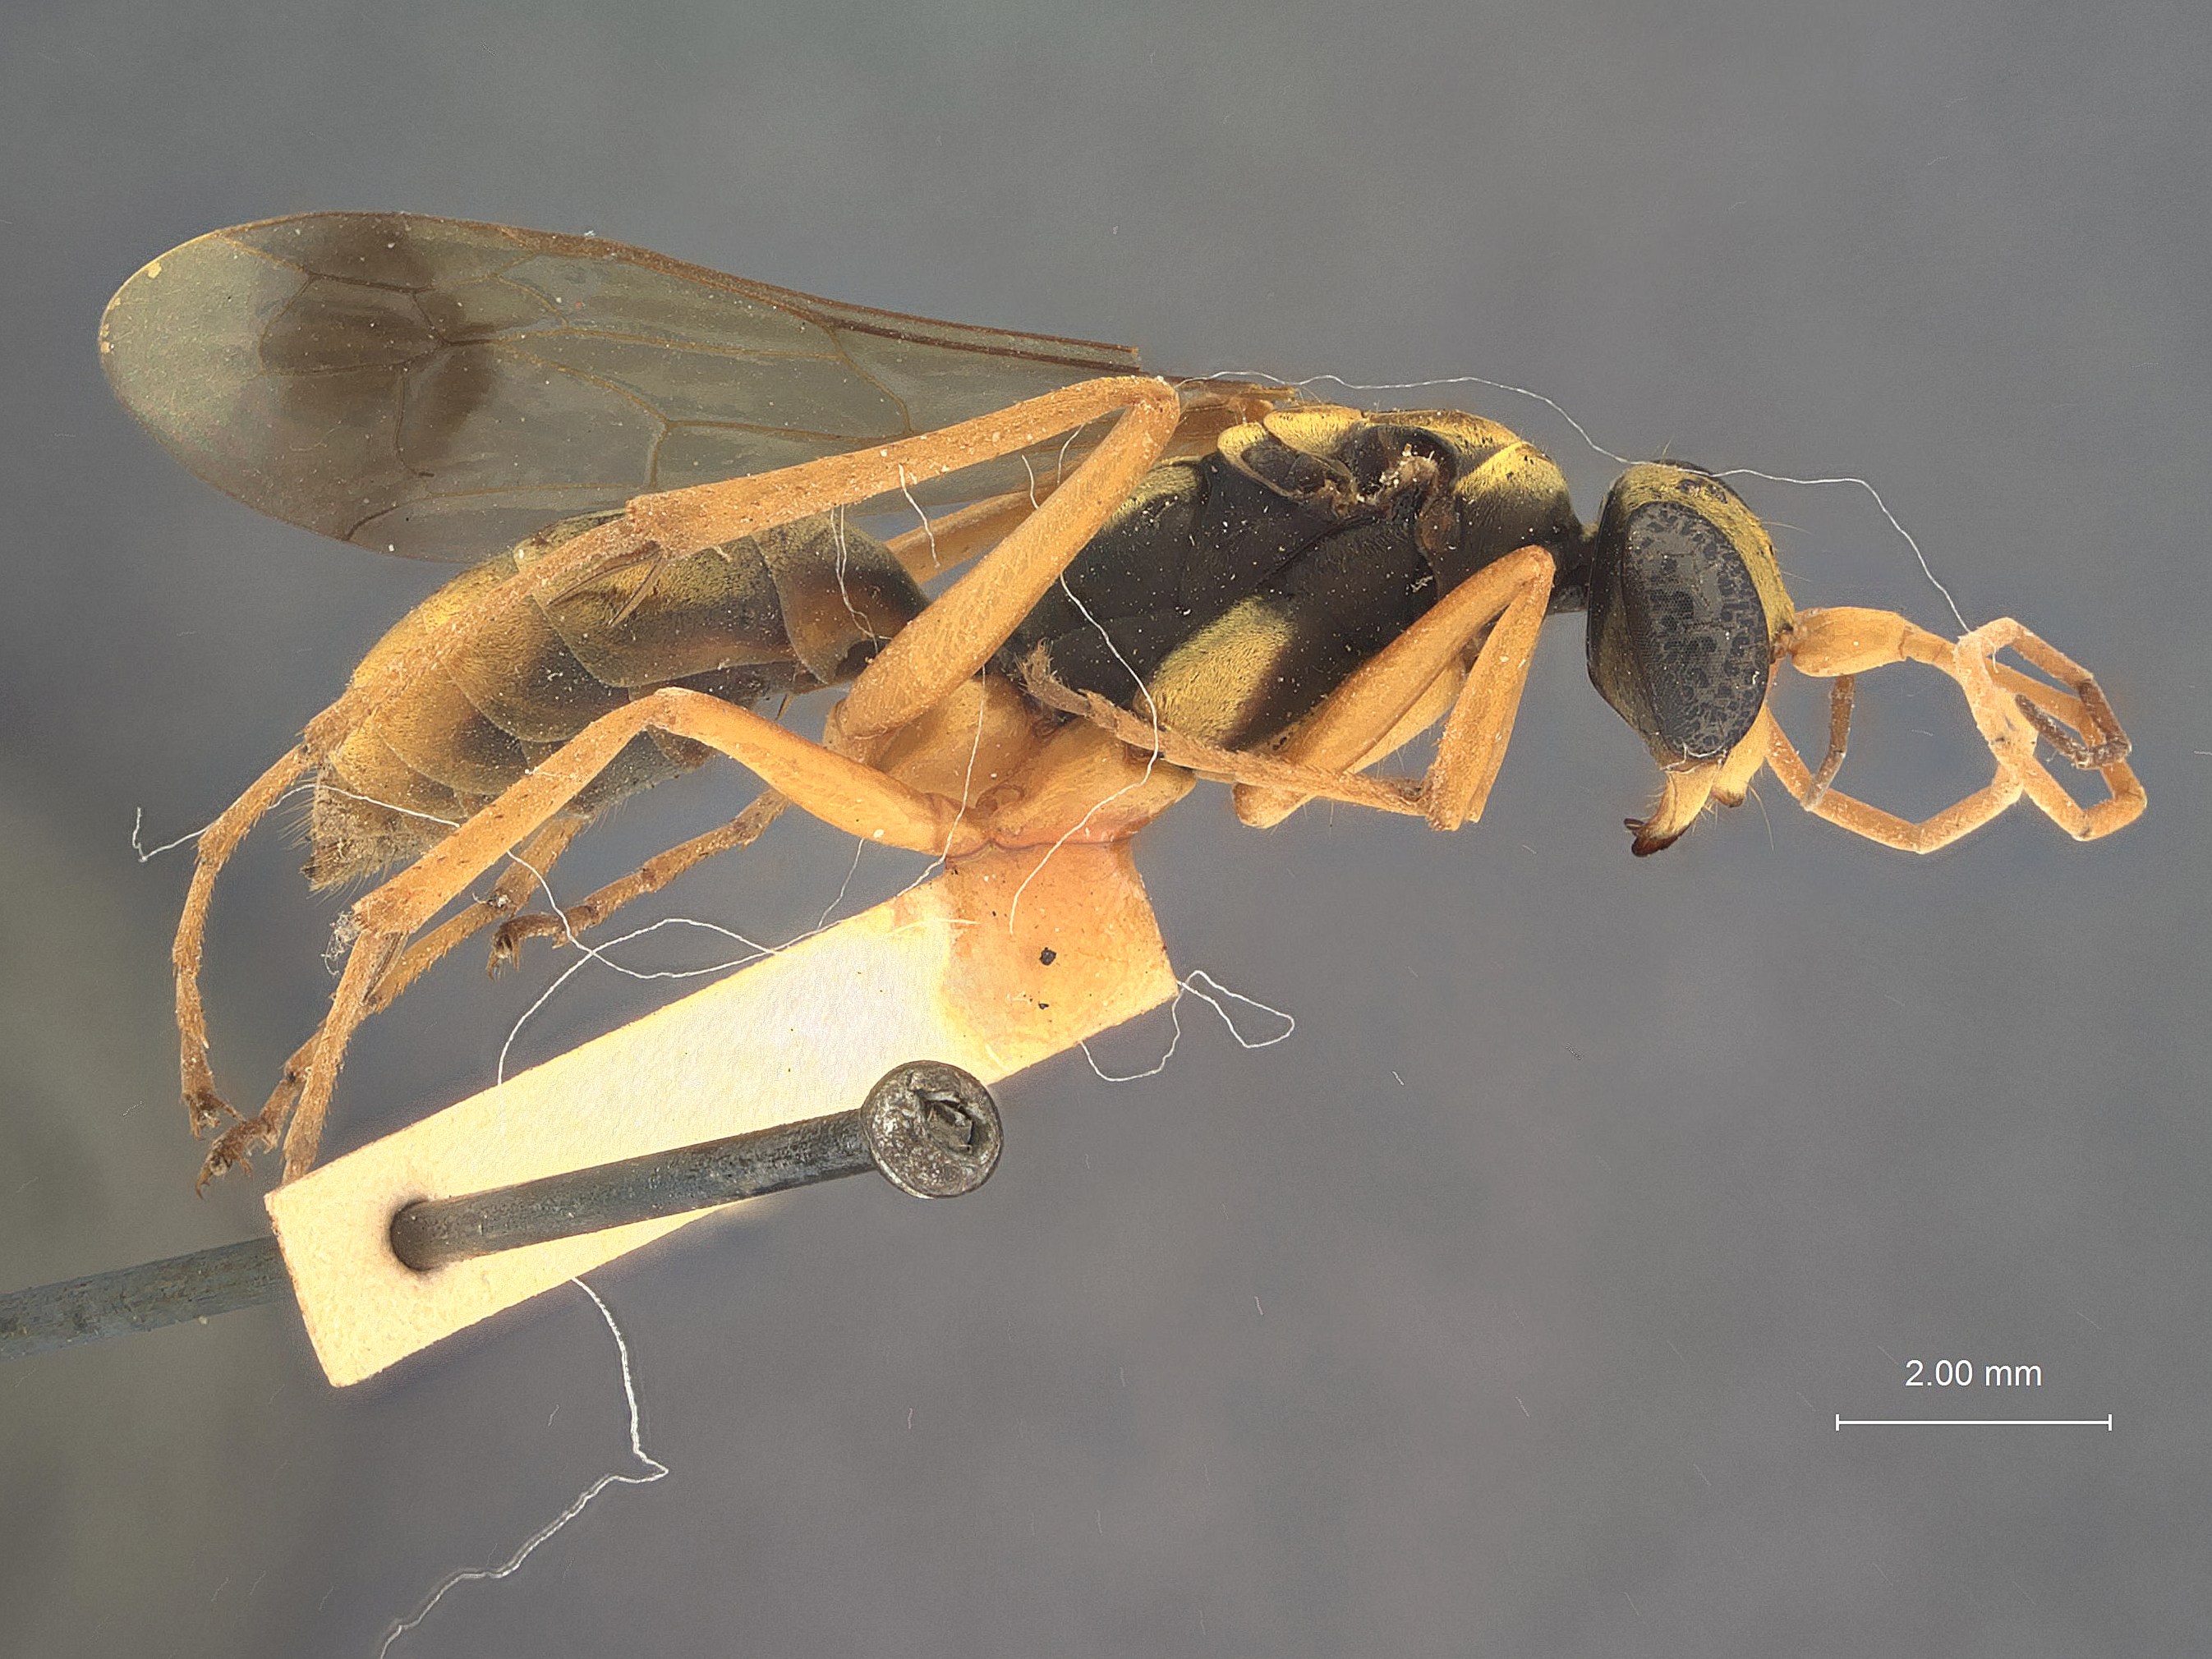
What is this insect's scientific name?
Pseudagenia chrysosoma
